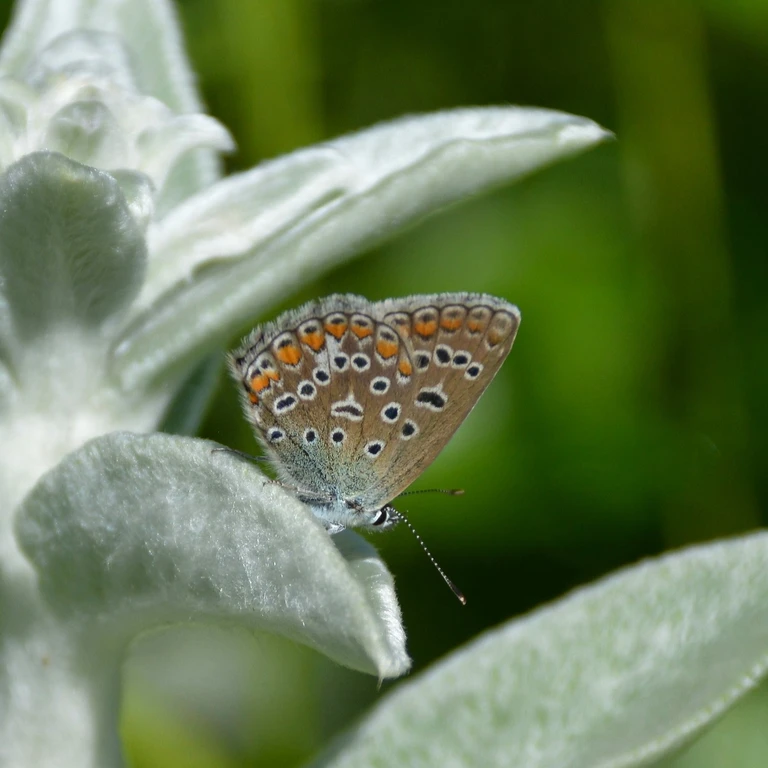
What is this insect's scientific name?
Polyommatus icarus
